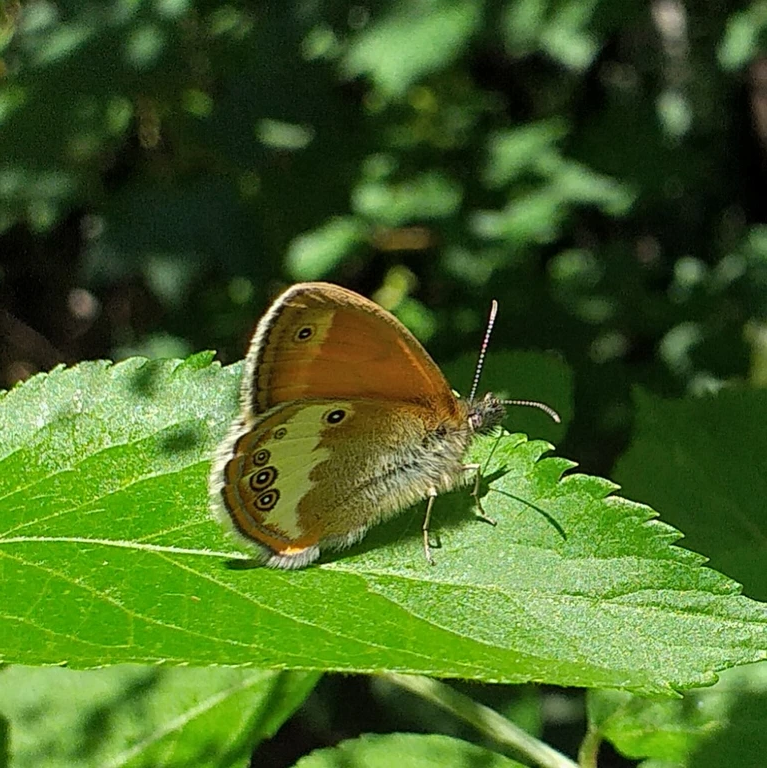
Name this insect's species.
Coenonympha arcania
